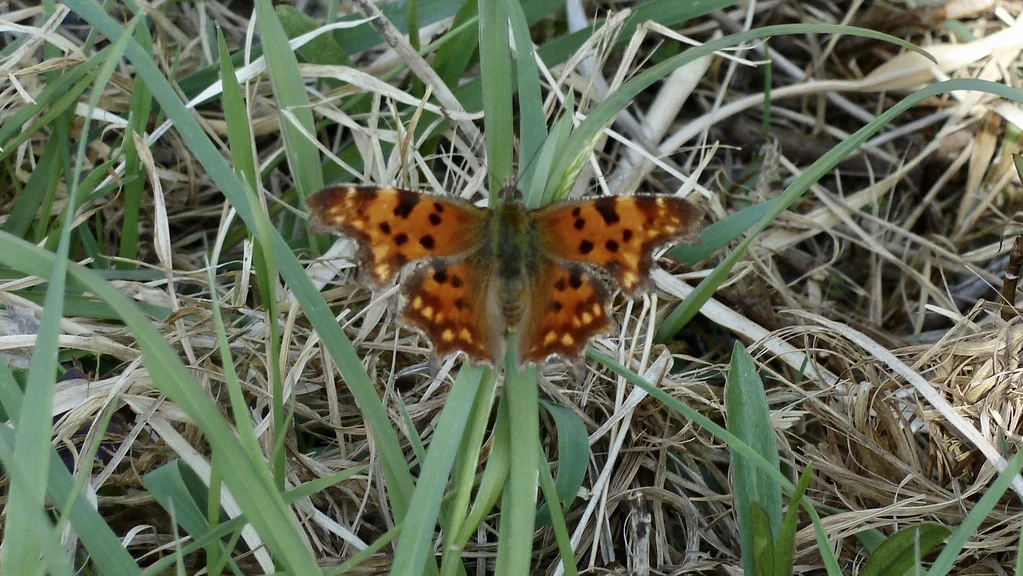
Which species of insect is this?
Polygonia c-album
